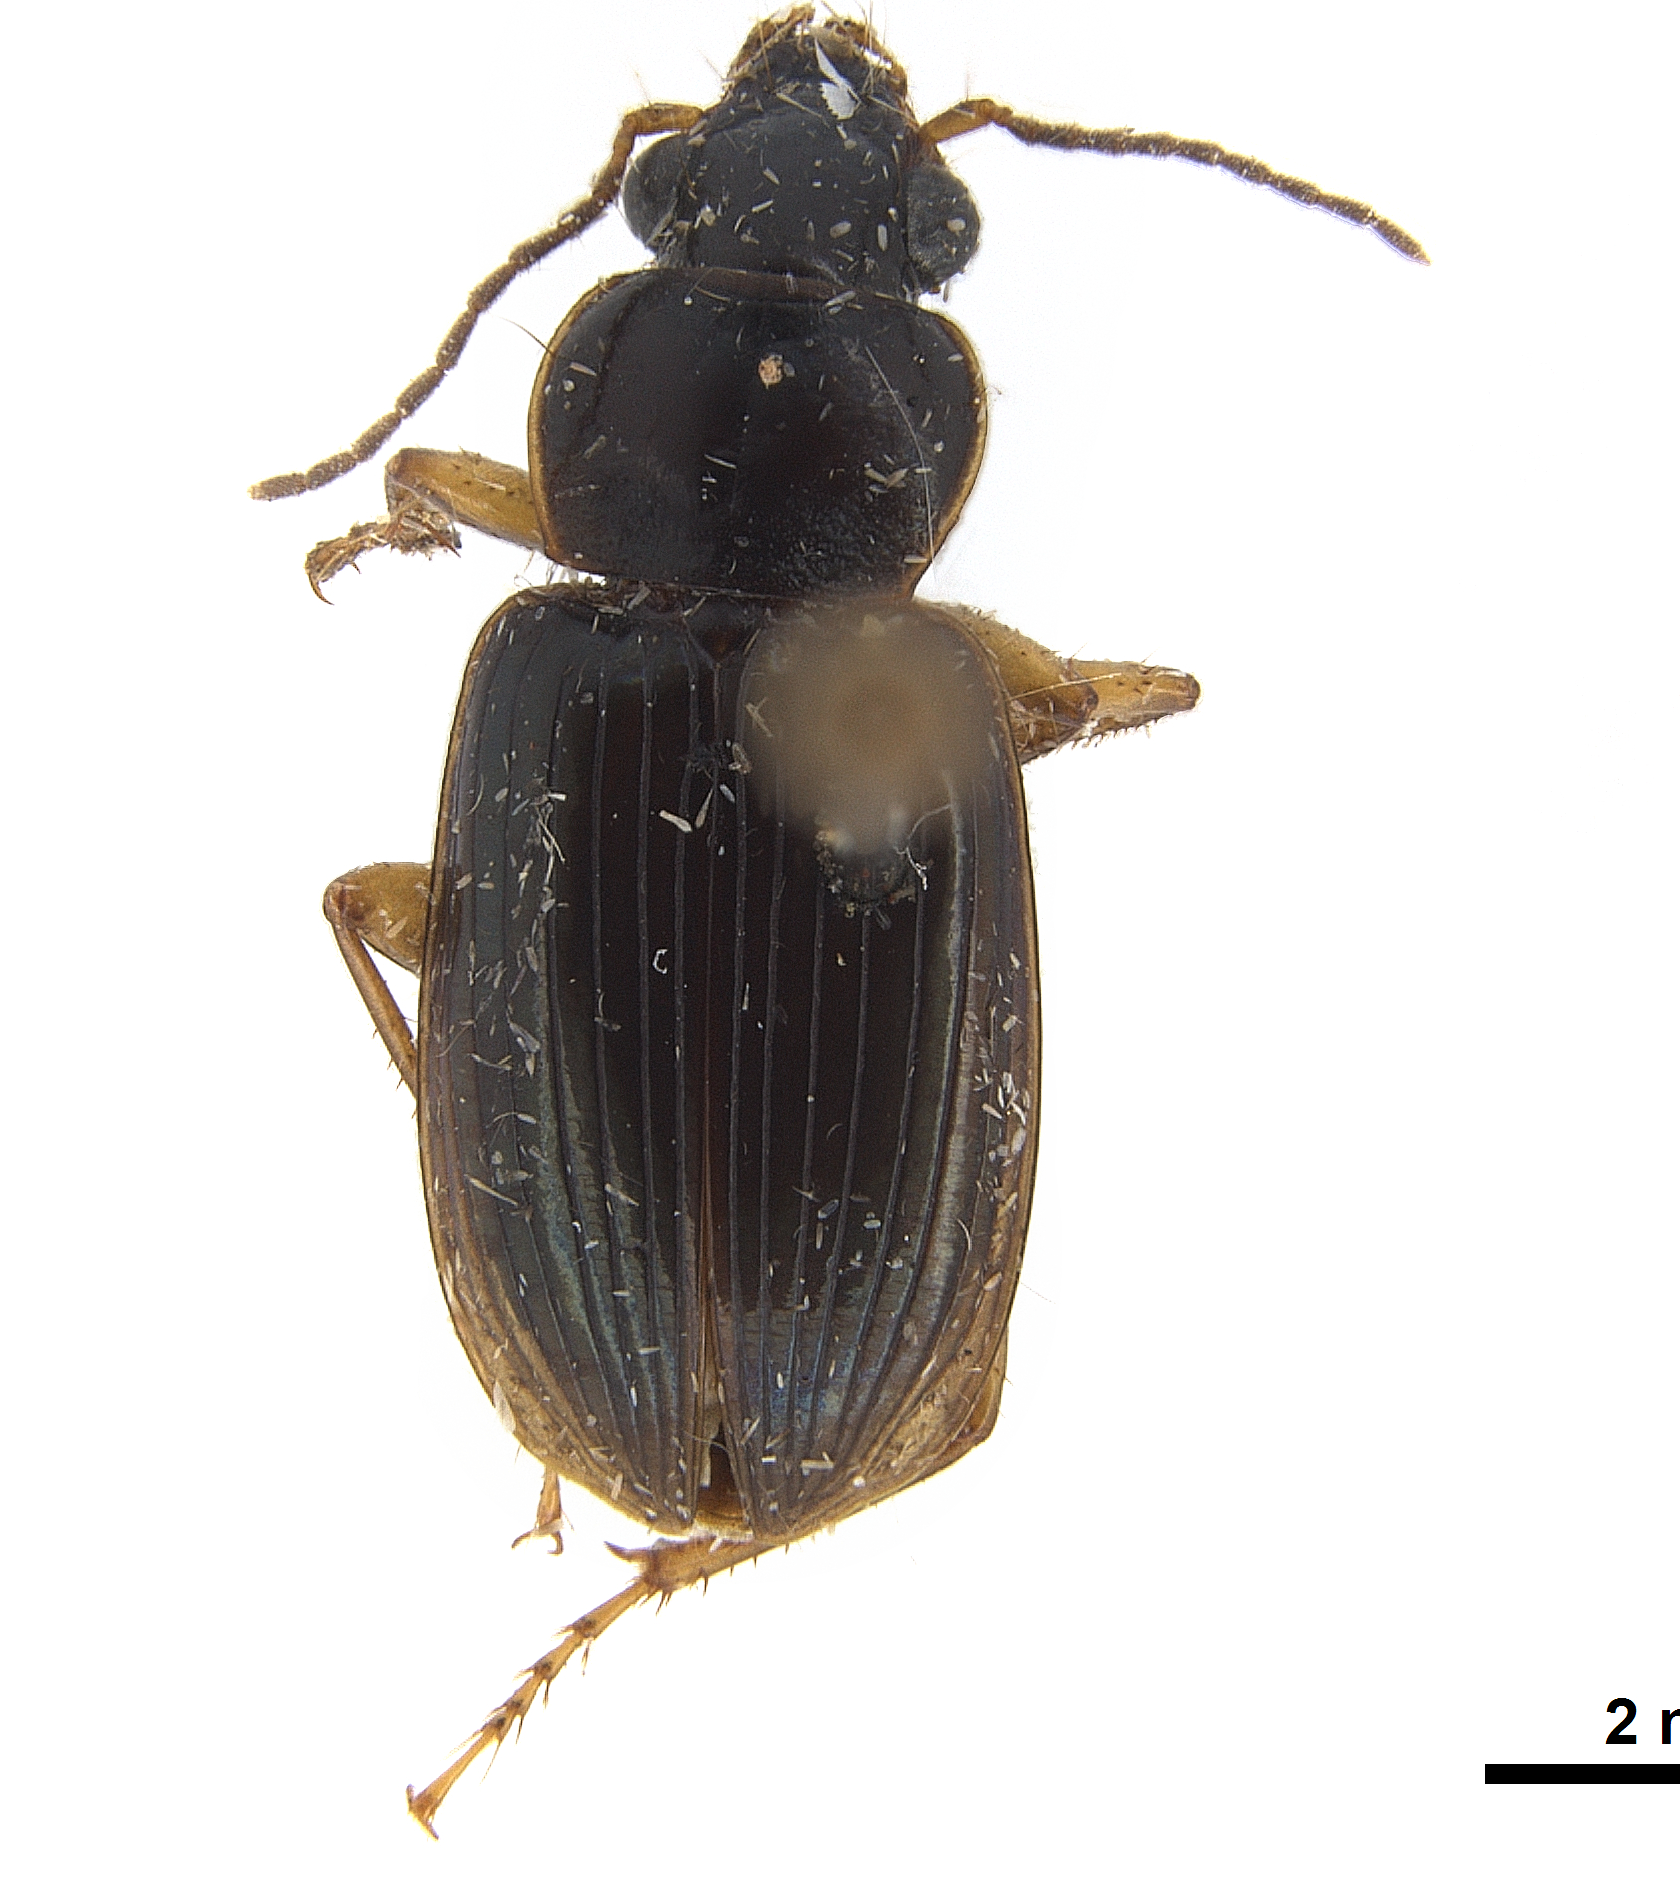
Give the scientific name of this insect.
Loxoncus microgonus (also Anoplogenius microgenus)
